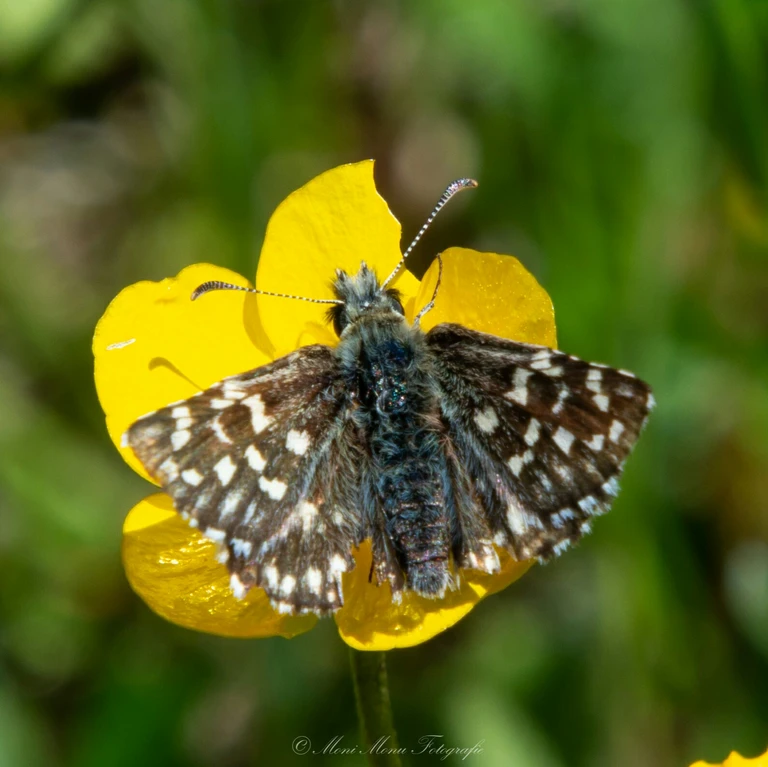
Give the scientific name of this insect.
Pyrgus malvae
